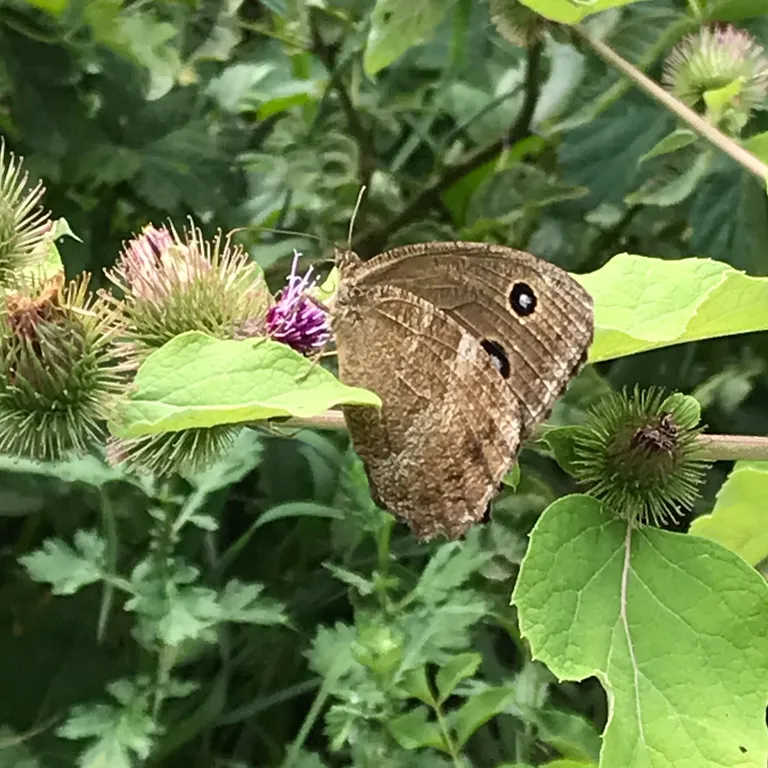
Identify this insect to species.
Minois dryas
